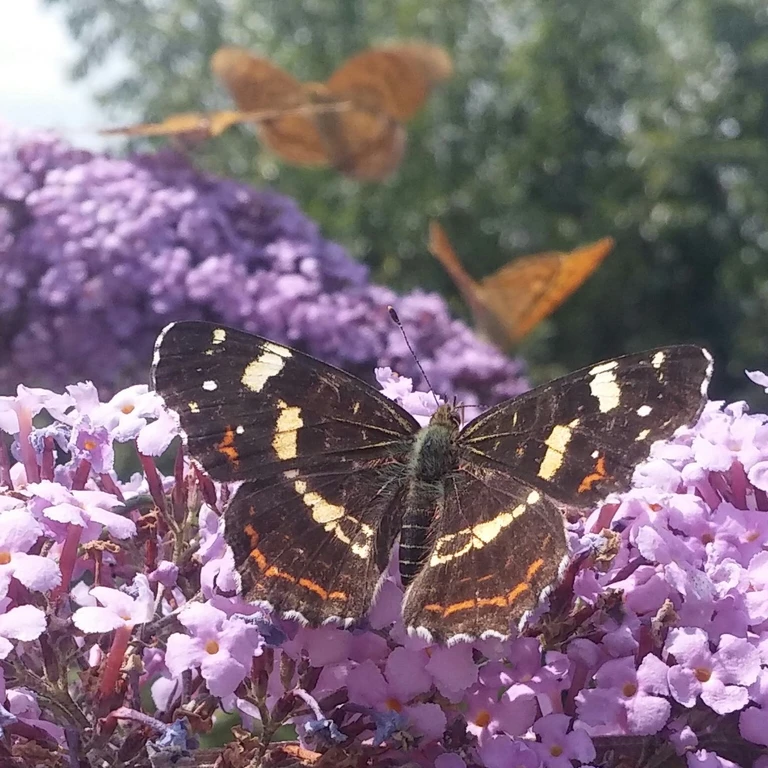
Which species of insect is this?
Araschnia levana
